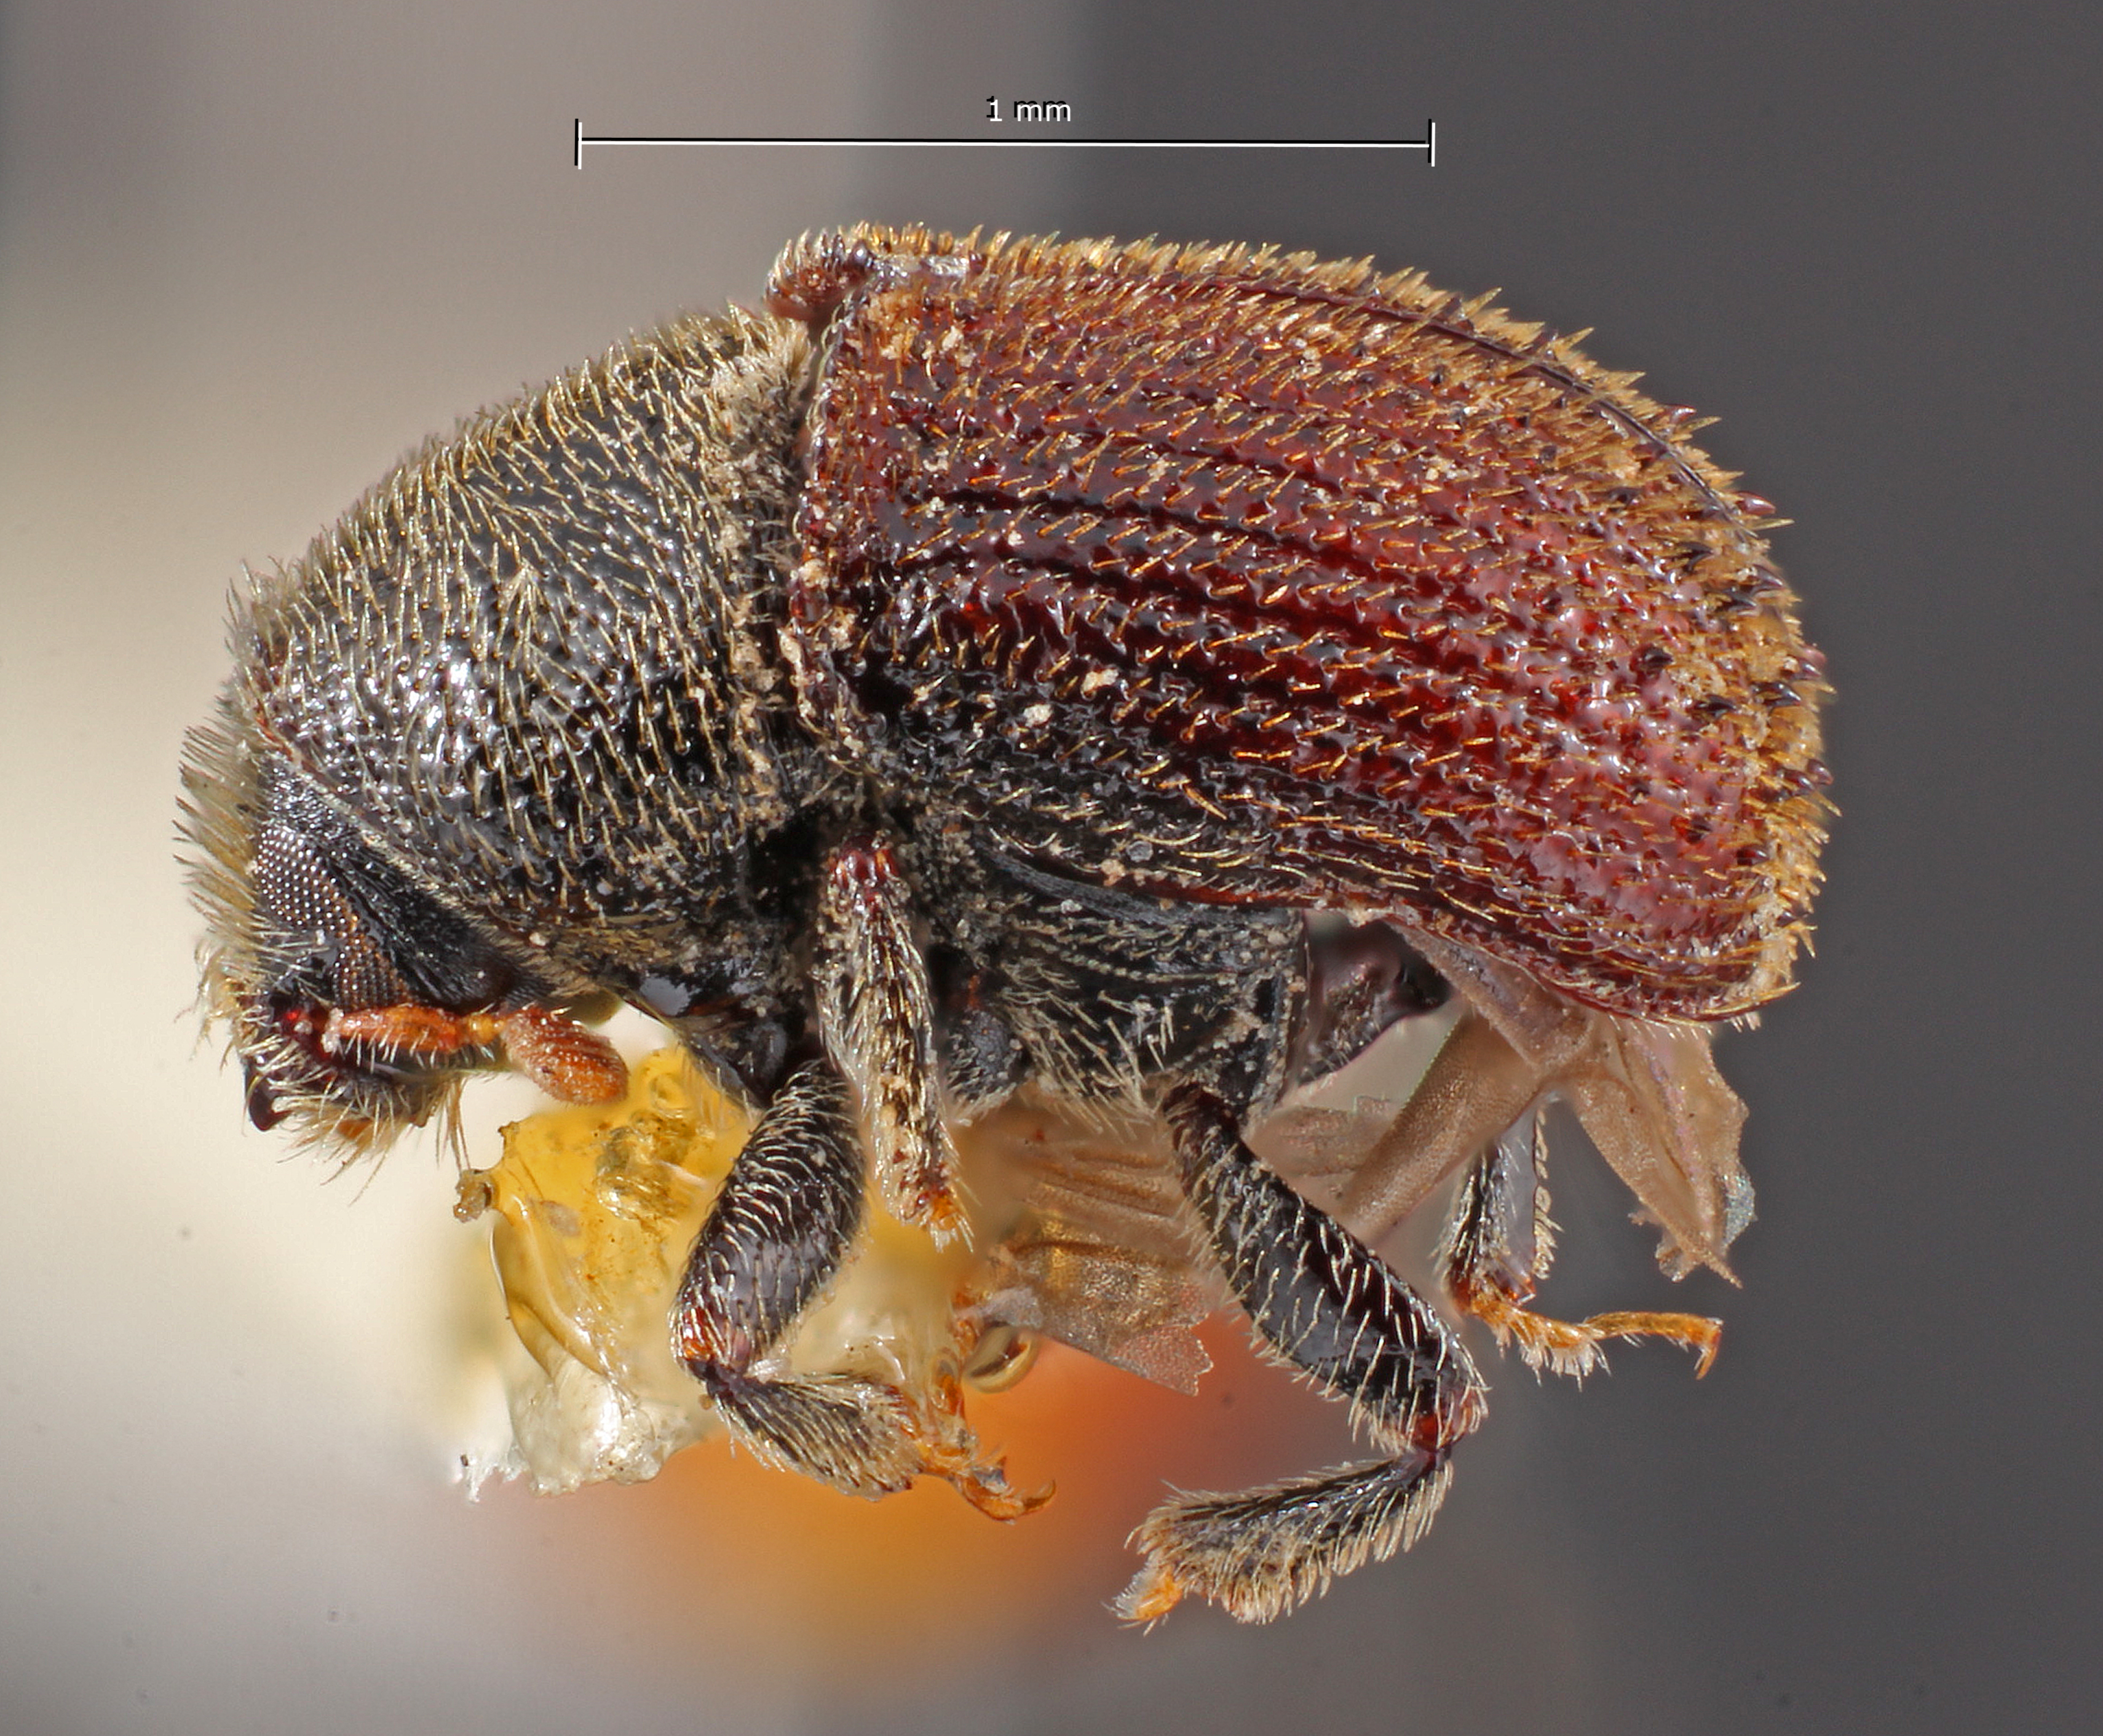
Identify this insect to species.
Phloeosinus frontalis
